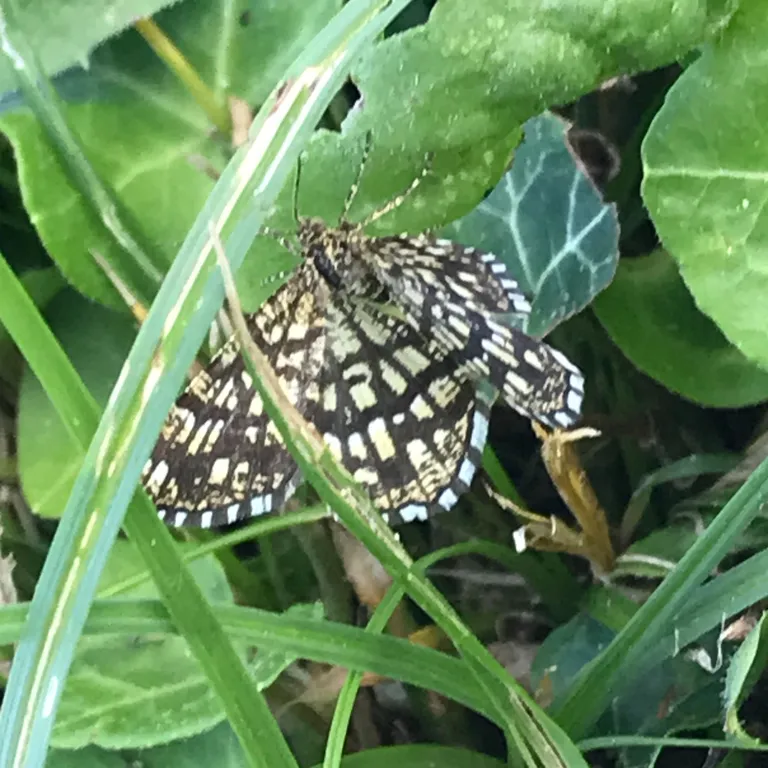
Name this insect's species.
Chiasmia clathrata
